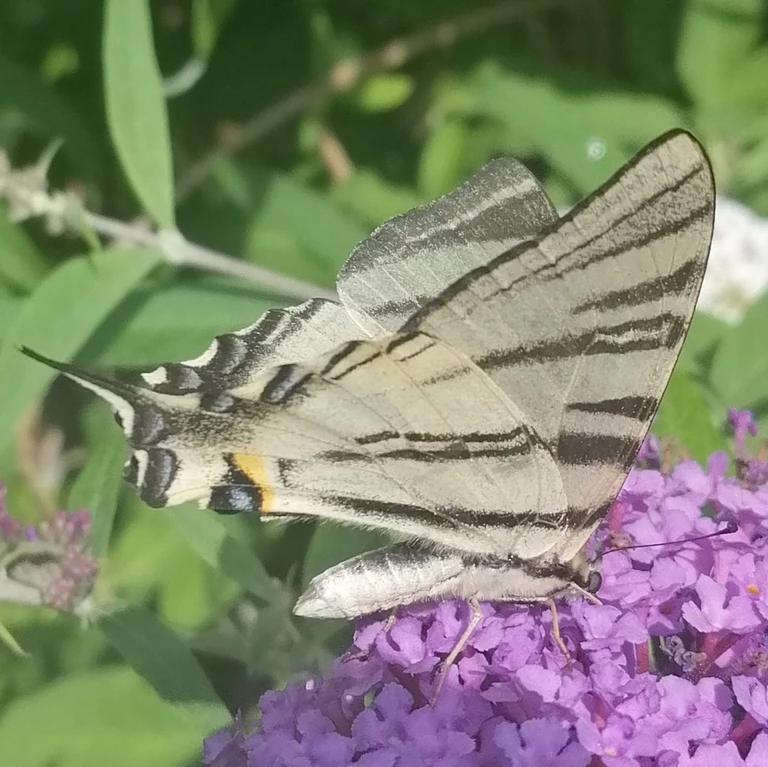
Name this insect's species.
Iphiclides podalirius
